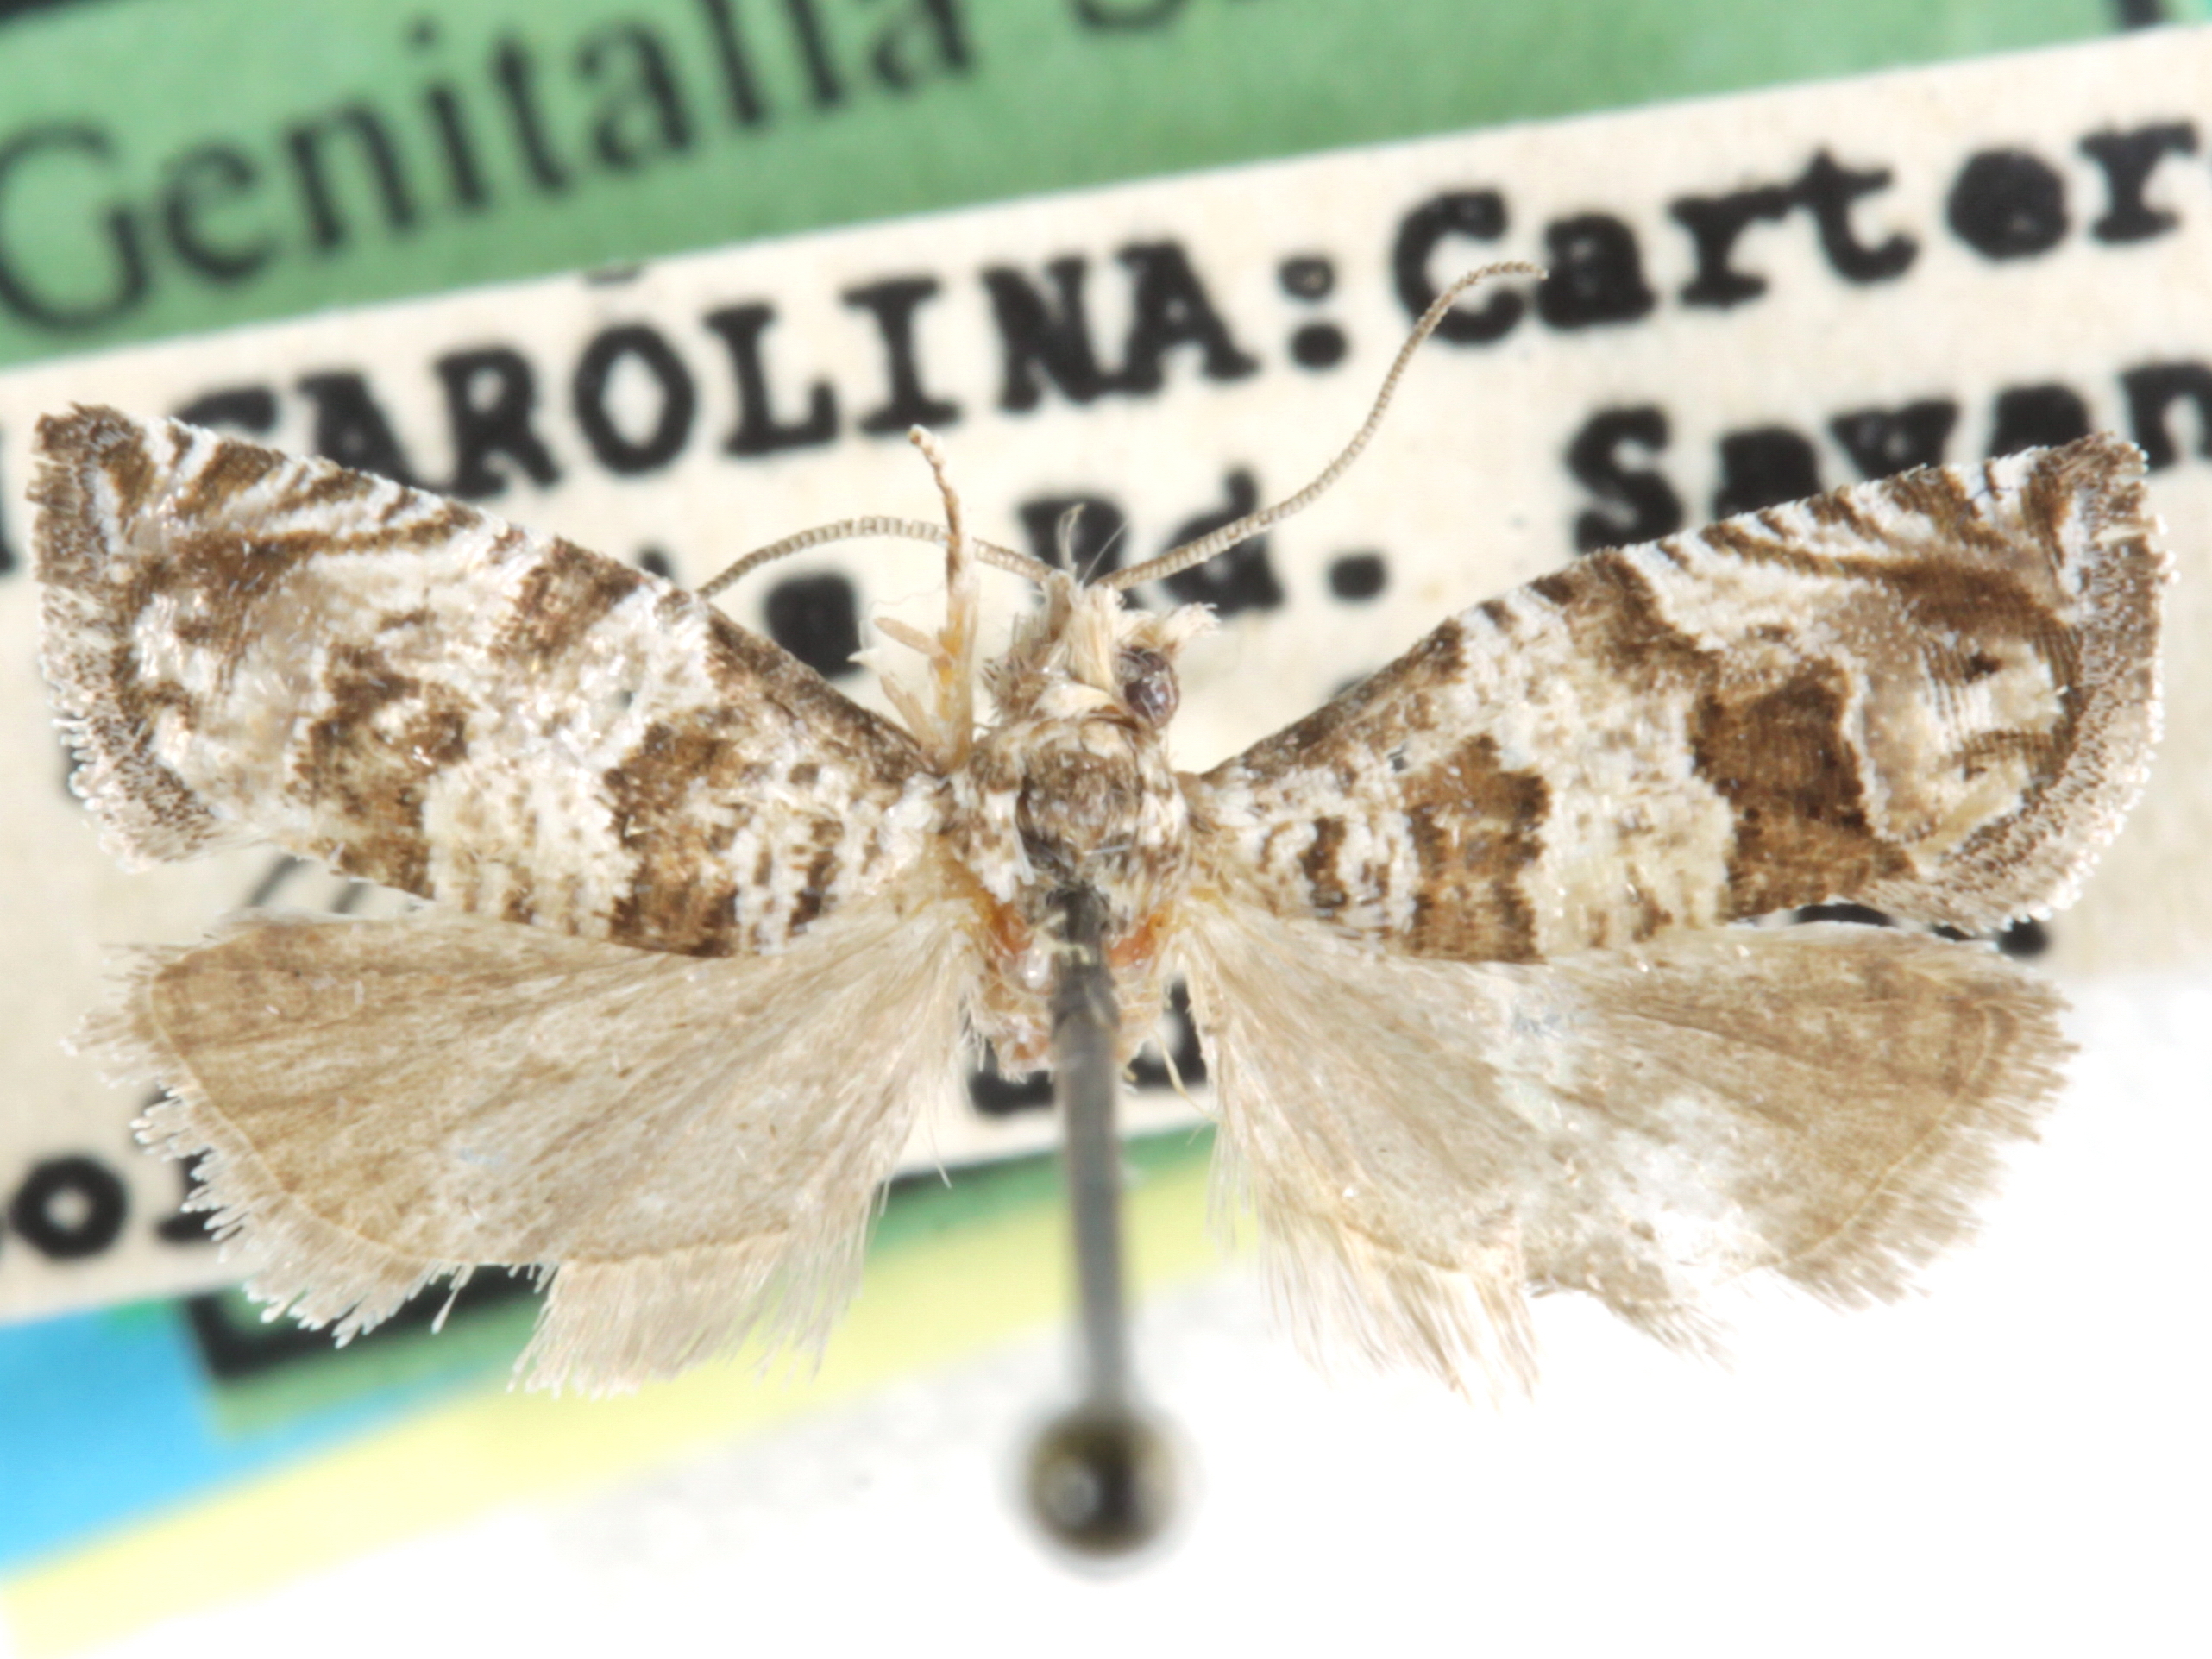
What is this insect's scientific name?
Pelochrista sullivani
